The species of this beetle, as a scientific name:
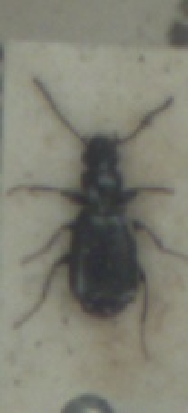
Microlestes maurus
